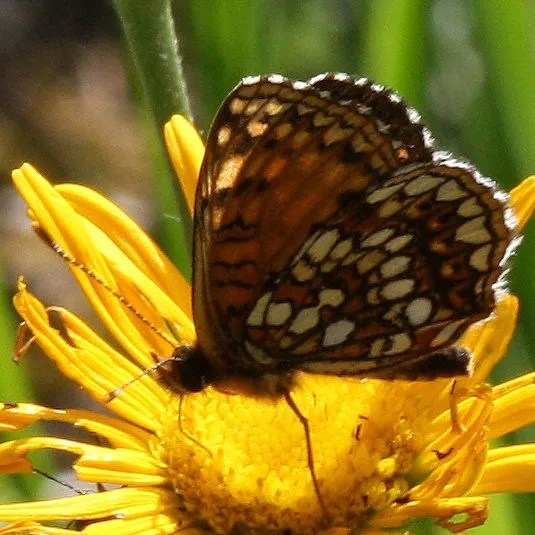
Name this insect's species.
Melitaea diamina
